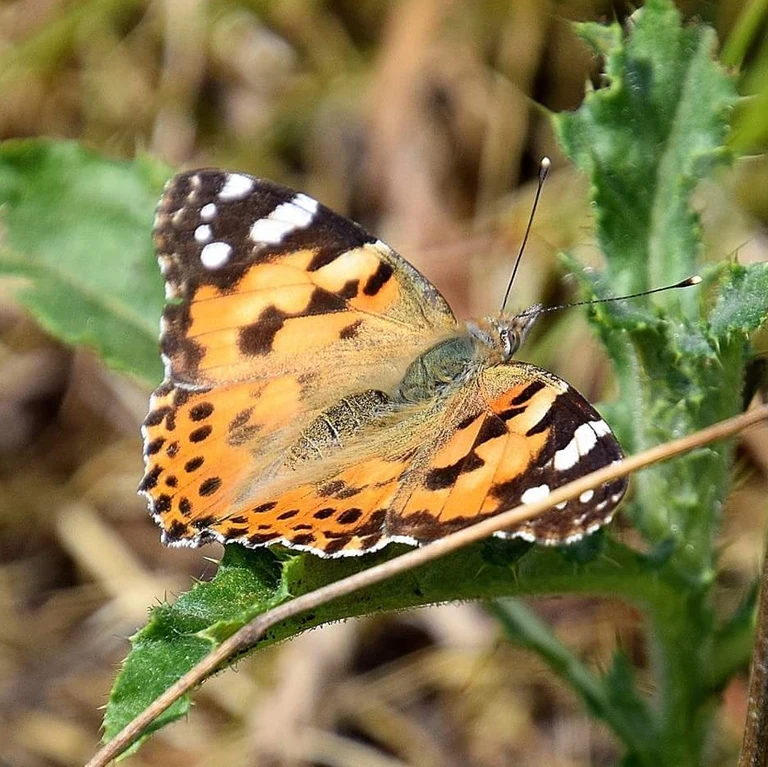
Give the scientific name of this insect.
Vanessa cardui
